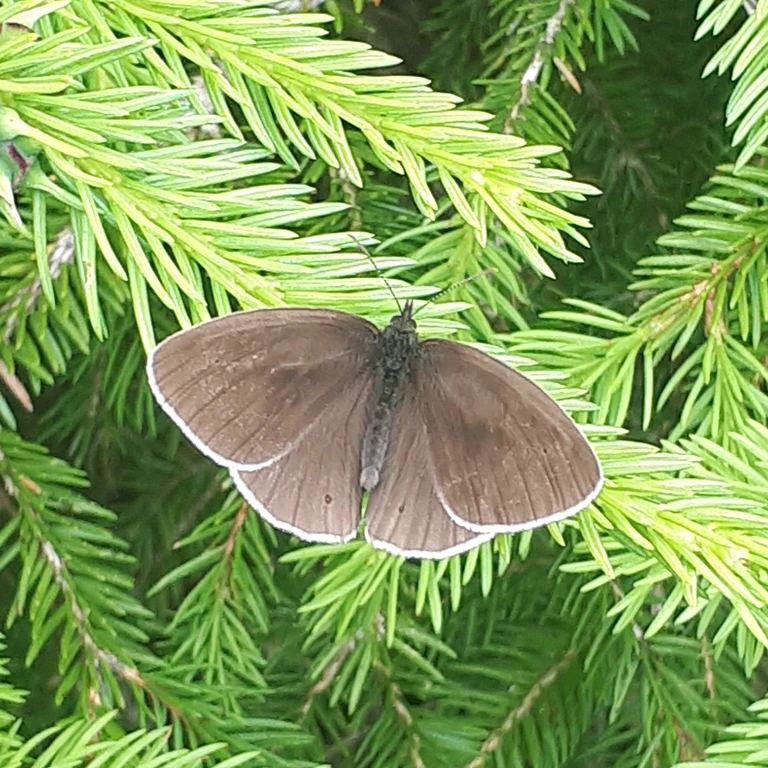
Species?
Aphantopus hyperantus
